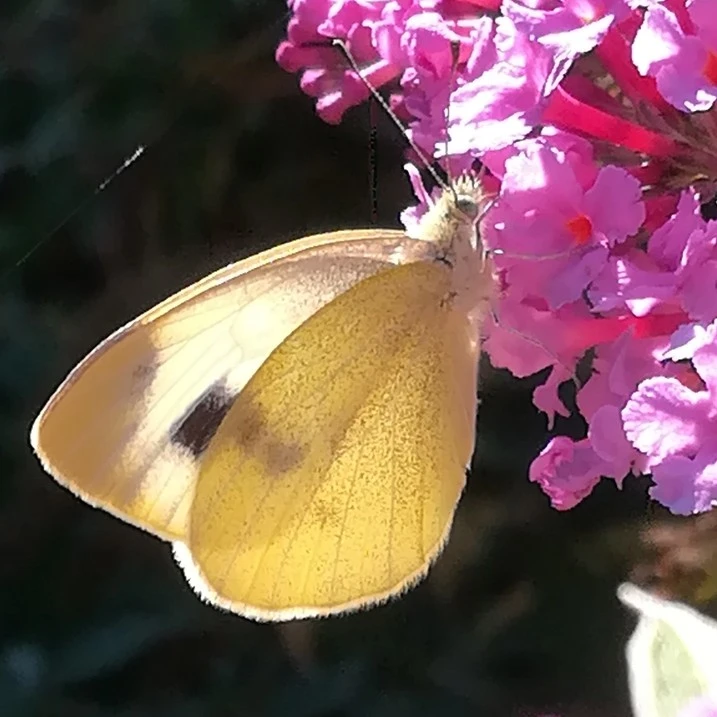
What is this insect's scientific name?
Pieris mannii
